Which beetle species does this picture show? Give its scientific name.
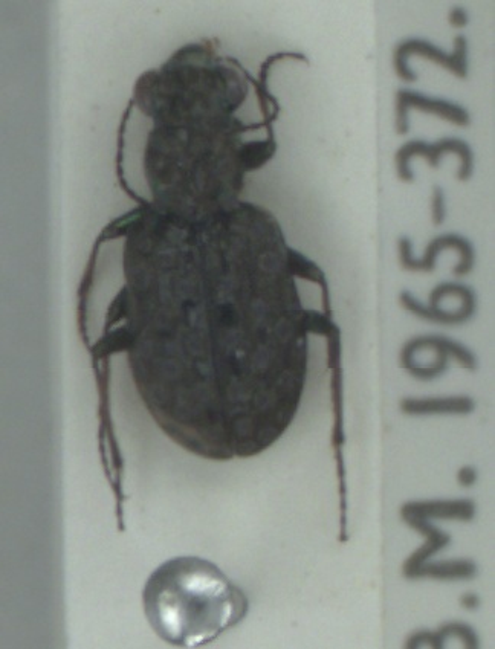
Elaphrus cupreus
